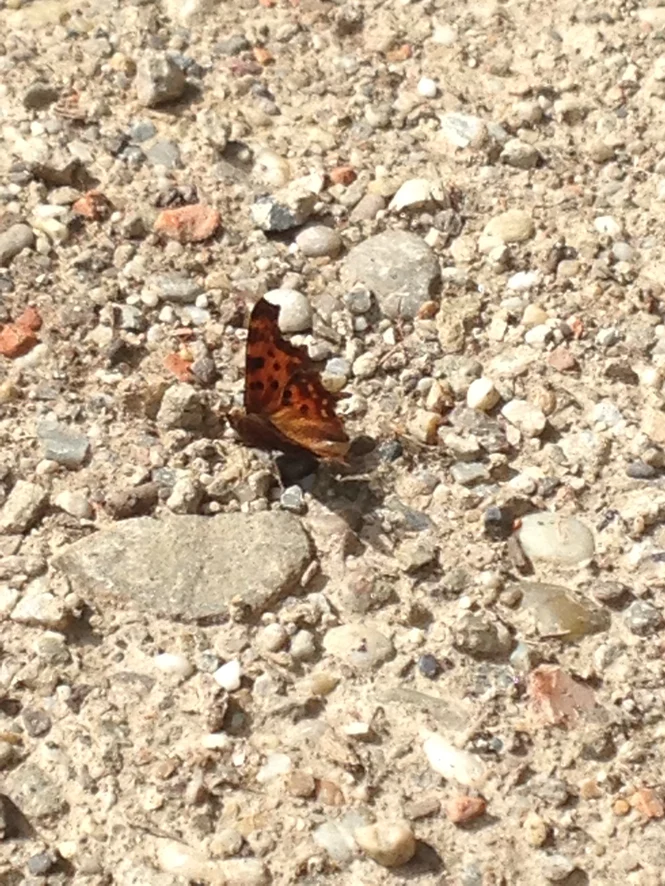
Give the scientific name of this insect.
Polygonia c-album
